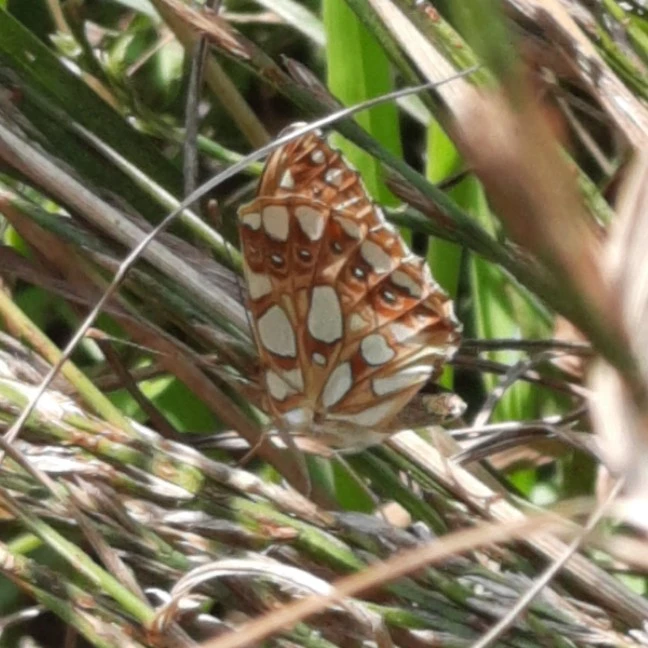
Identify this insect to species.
Issoria lathonia
